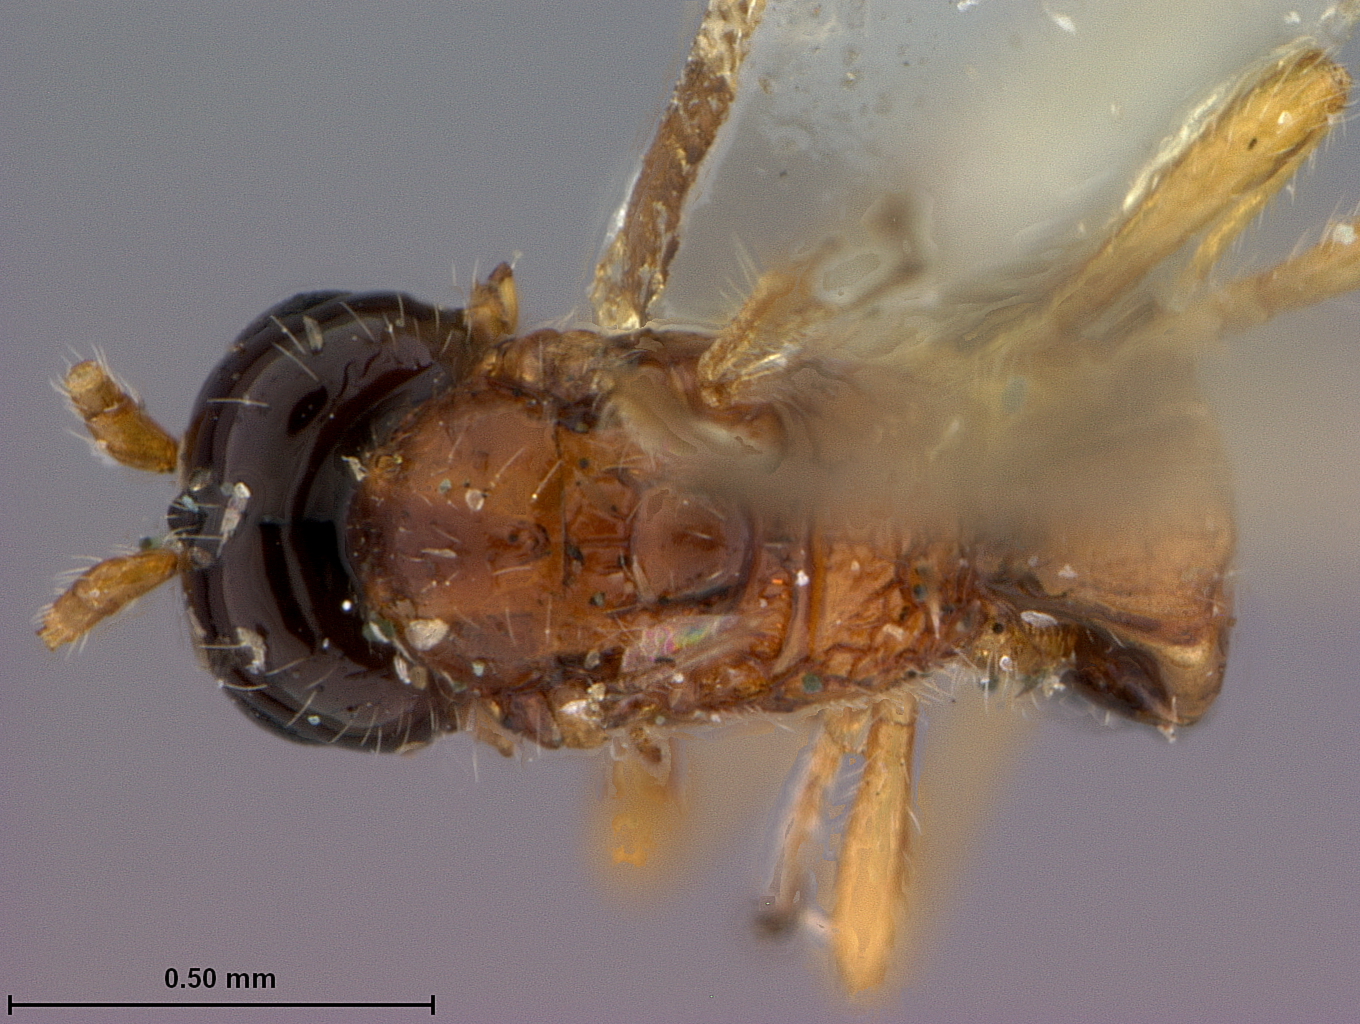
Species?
Aspilota crassinervis
